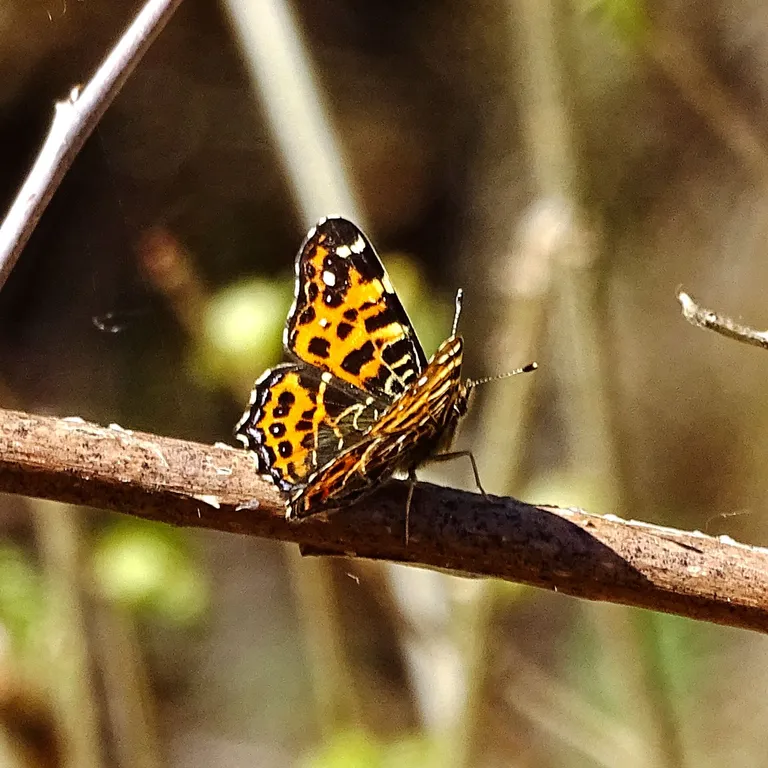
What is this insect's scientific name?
Araschnia levana
